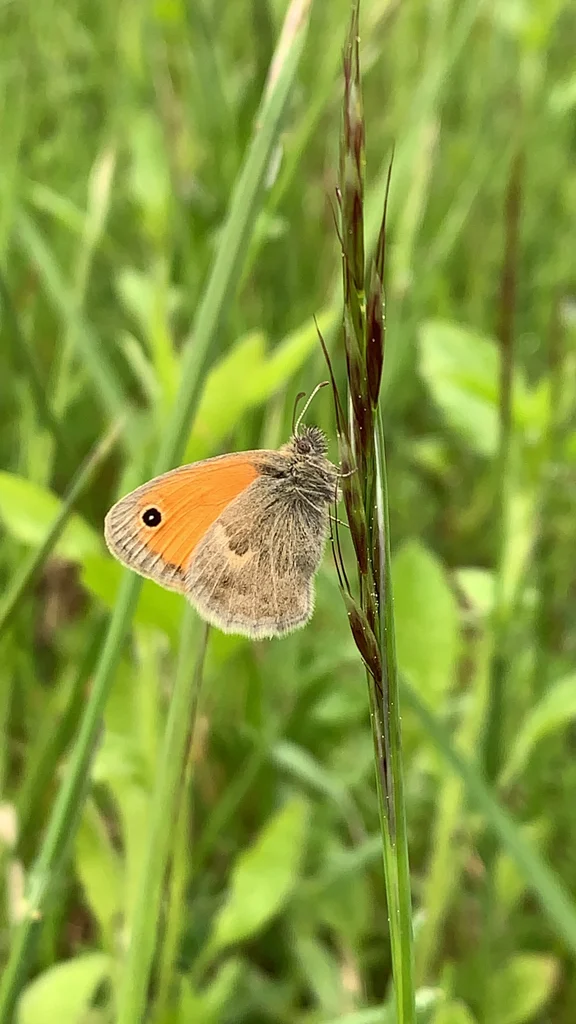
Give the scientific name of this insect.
Coenonympha pamphilus
